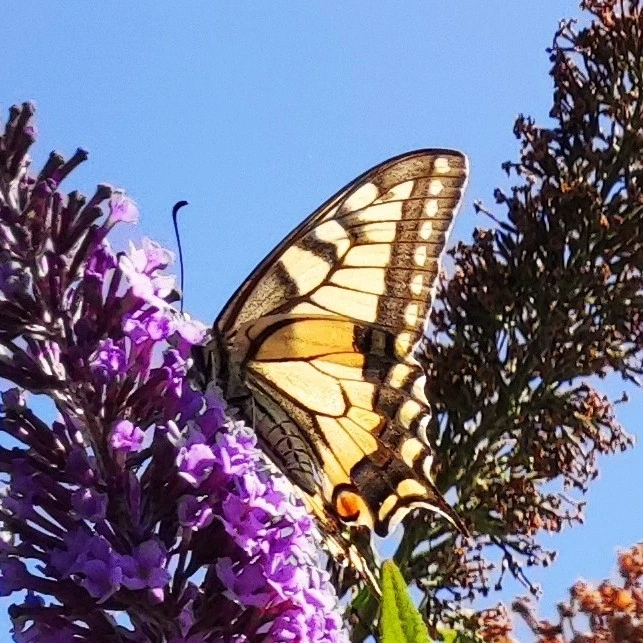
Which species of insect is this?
Papilio machaon
